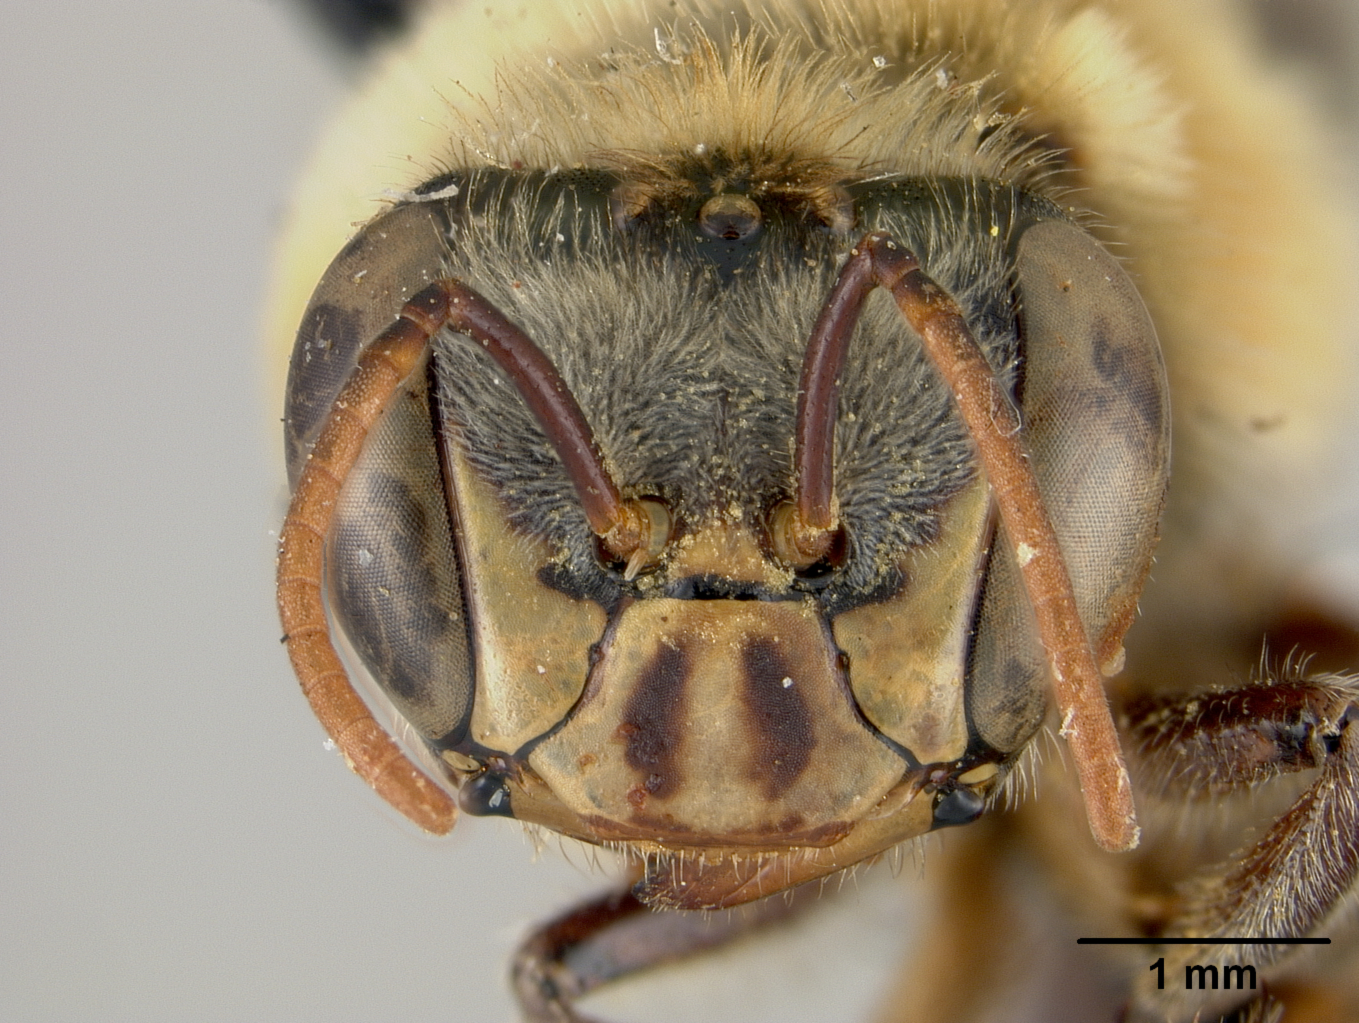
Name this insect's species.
Melipona schausi
